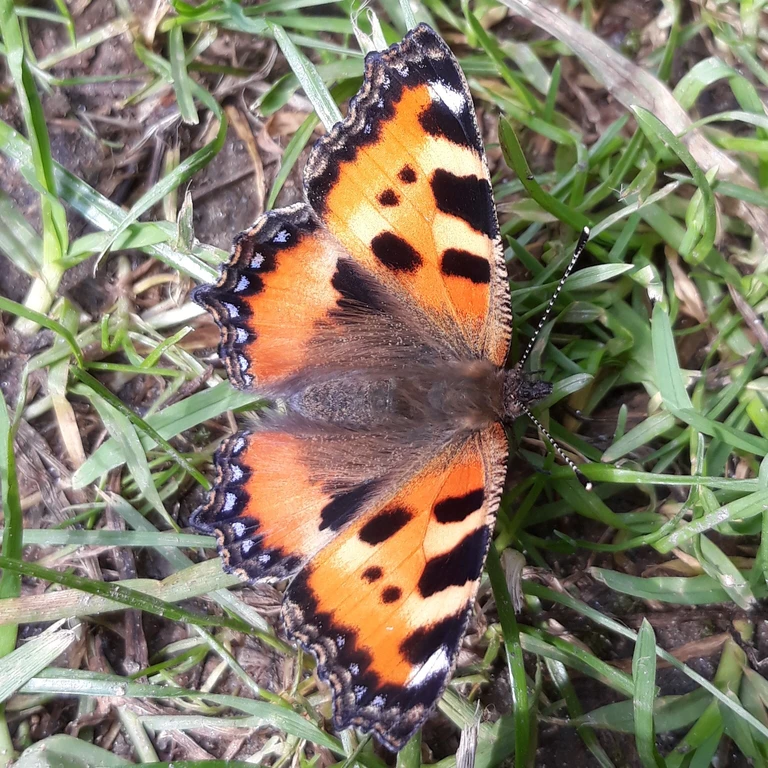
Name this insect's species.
Aglais urticae
